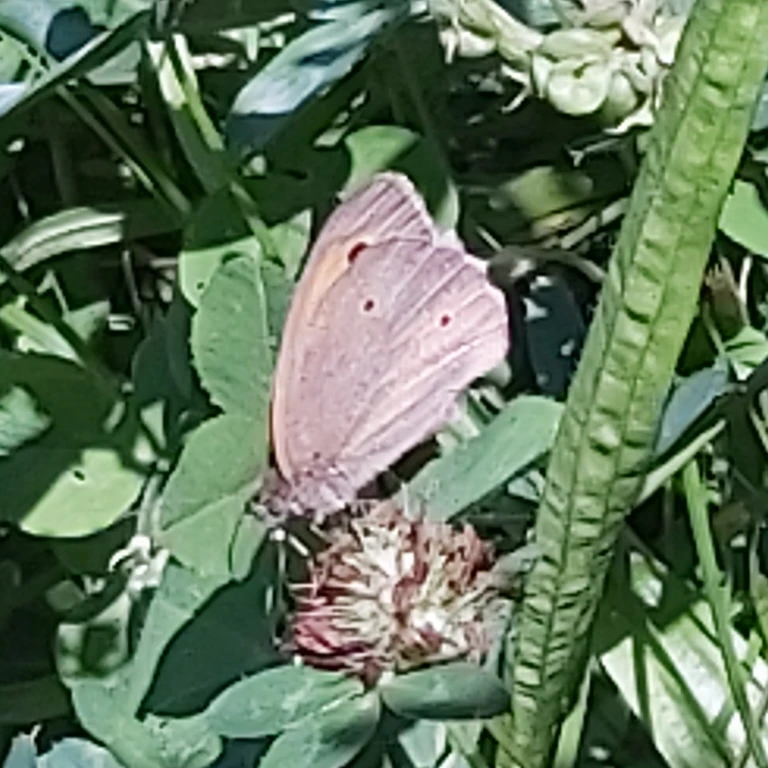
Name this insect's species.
Maniola jurtina
